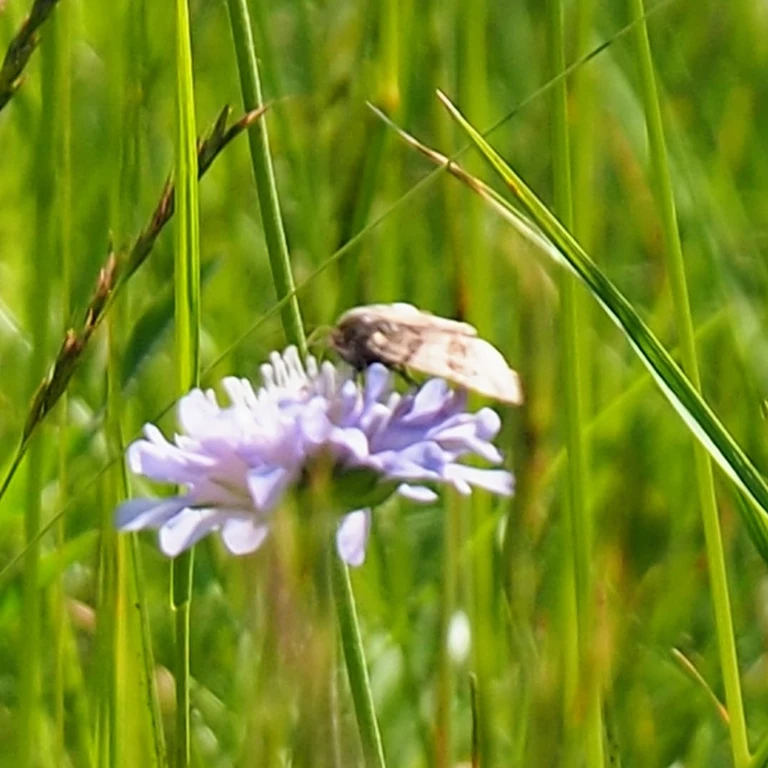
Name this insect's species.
Euclidia glyphica
